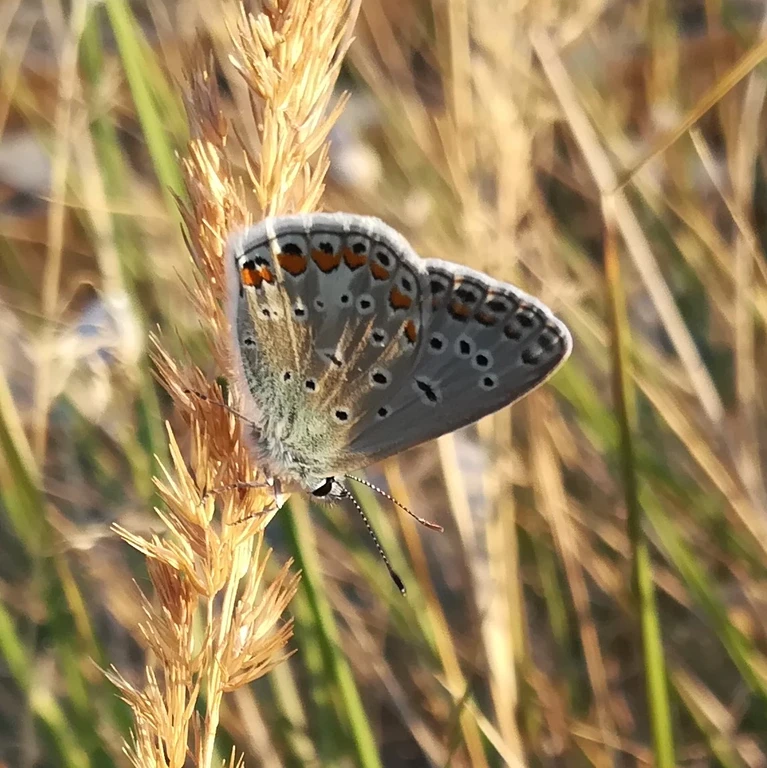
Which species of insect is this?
Polyommatus icarus
